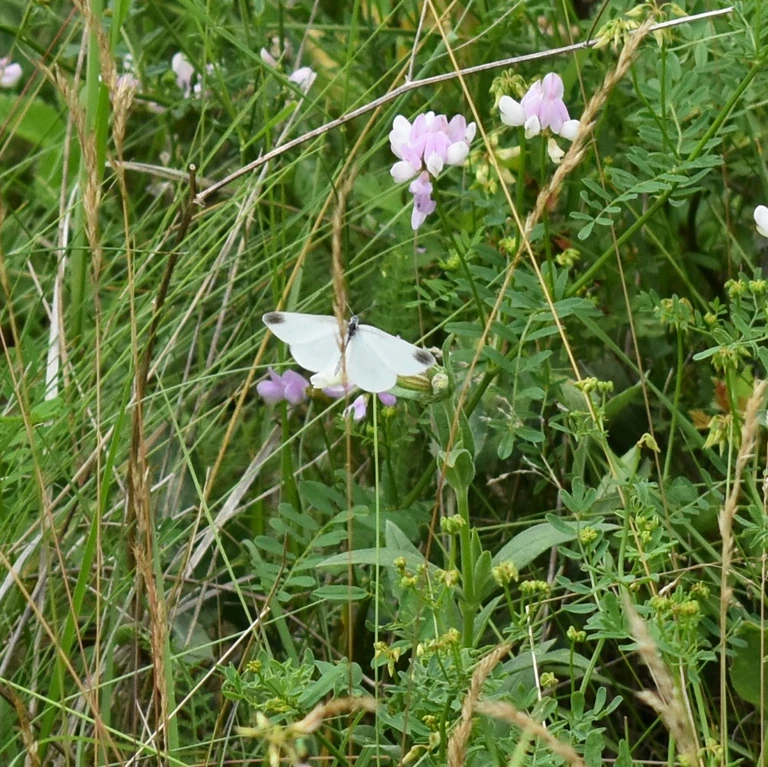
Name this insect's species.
Leptidea sinapis/juvernica
